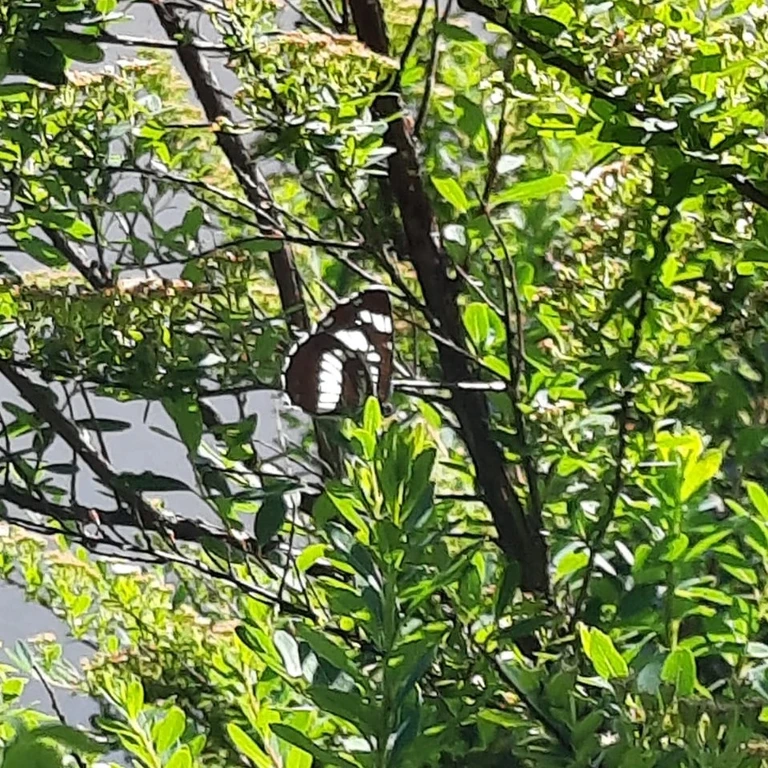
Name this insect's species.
Neptis rivularis
